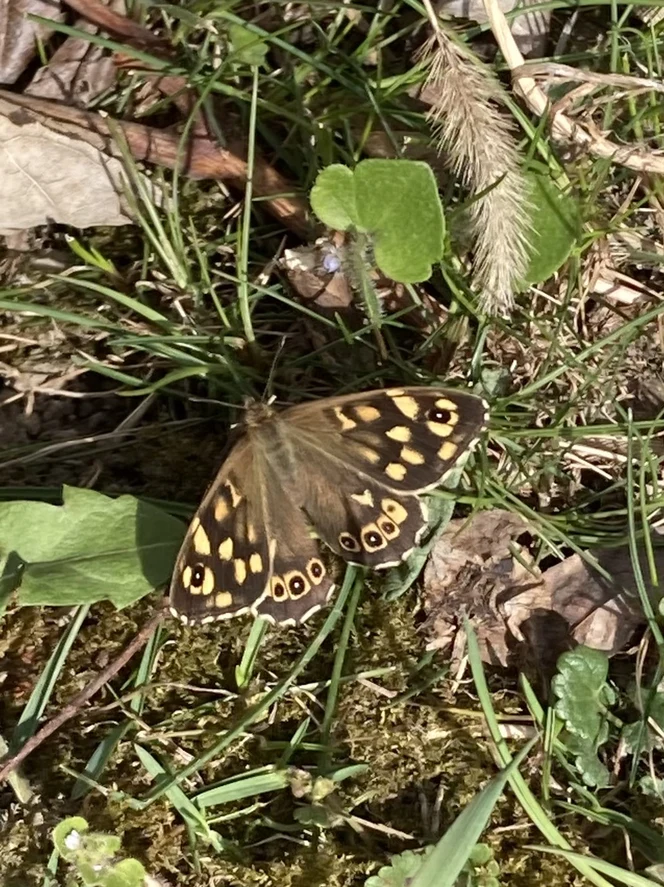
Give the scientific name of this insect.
Pararge aegeria
